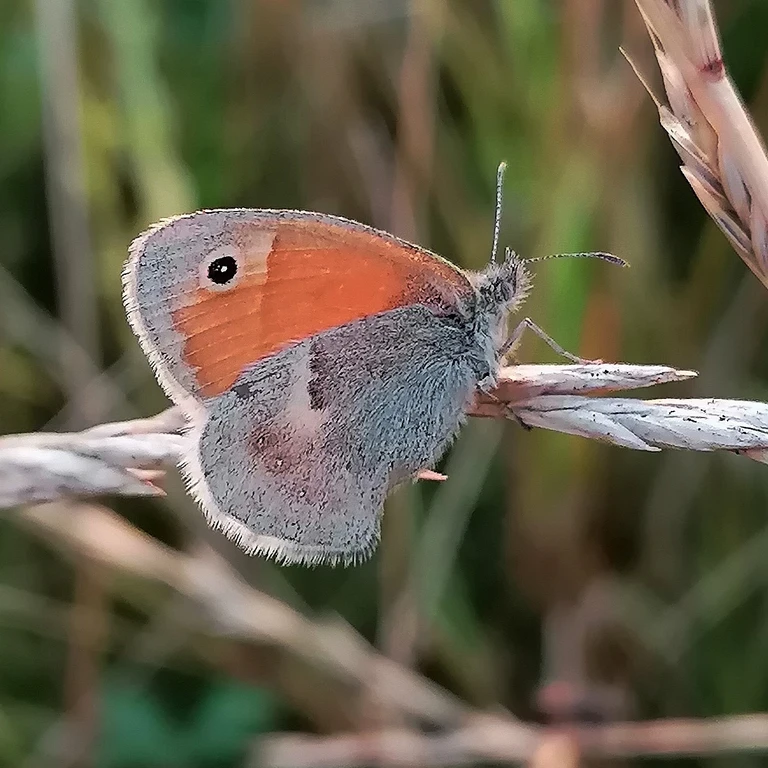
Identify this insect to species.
Coenonympha pamphilus
